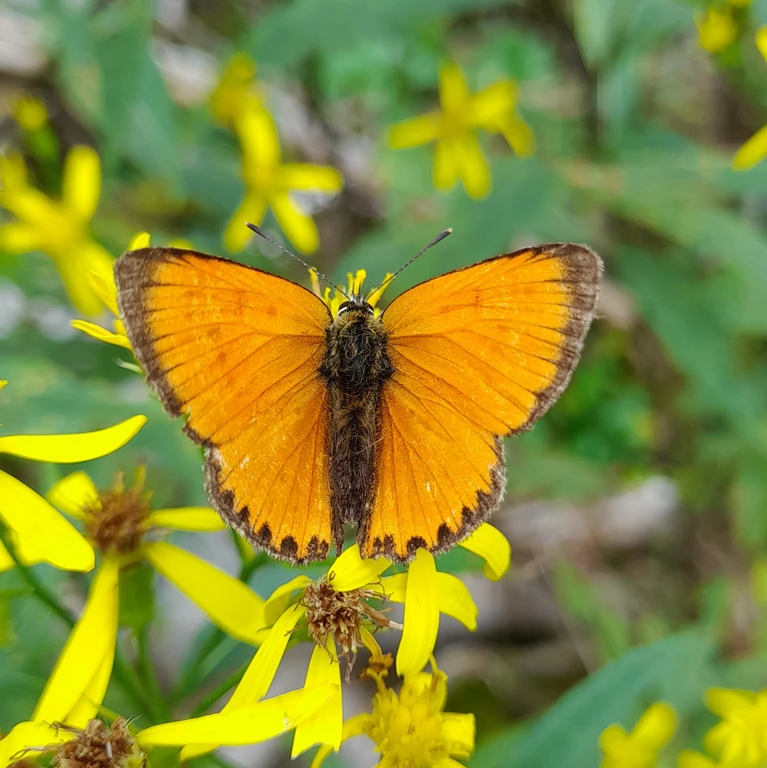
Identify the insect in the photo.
Lycaena virgaureae
